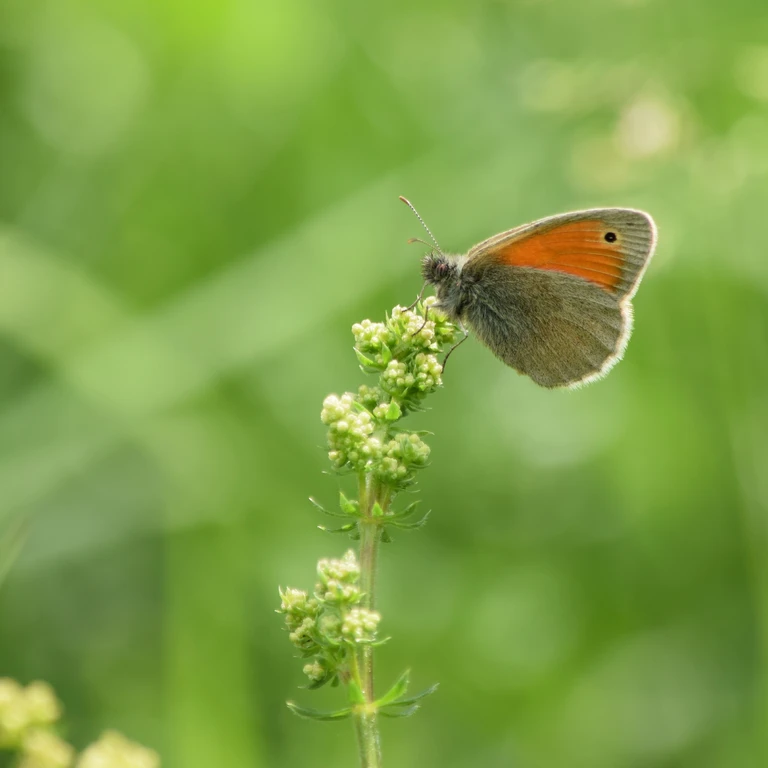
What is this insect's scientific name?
Coenonympha pamphilus
